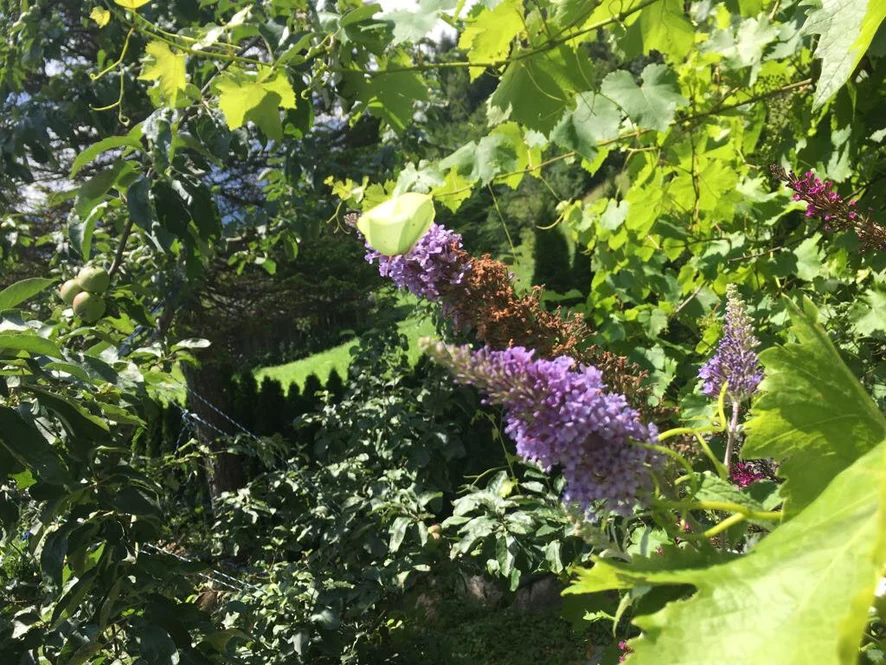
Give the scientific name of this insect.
Gonepteryx rhamni
